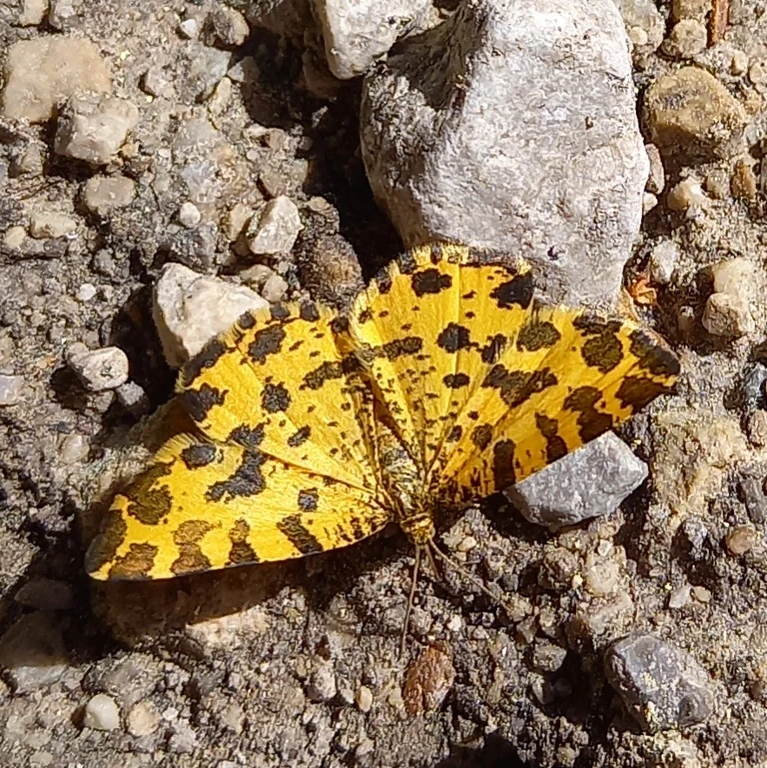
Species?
Pseudopanthera macularia
